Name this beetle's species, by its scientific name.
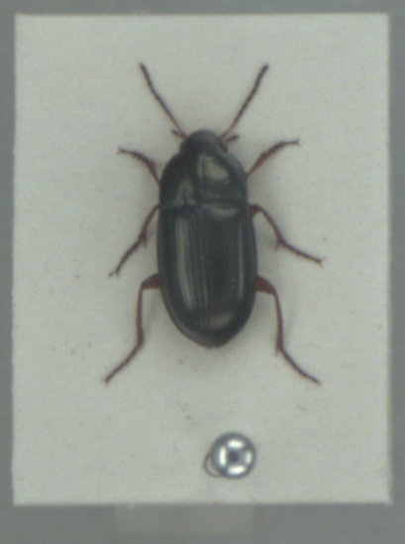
Amara familiaris
